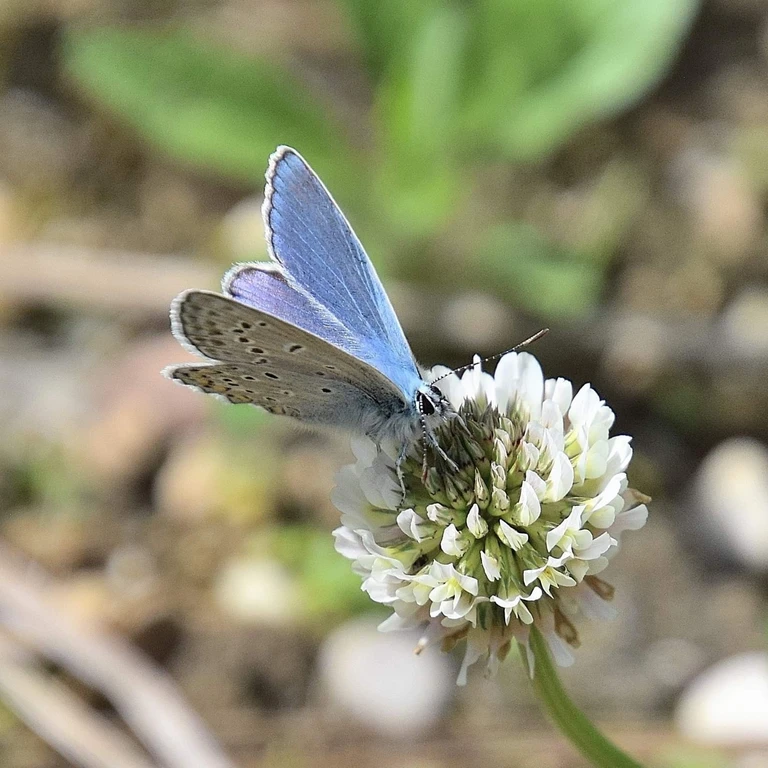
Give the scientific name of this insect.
Polyommatus icarus
